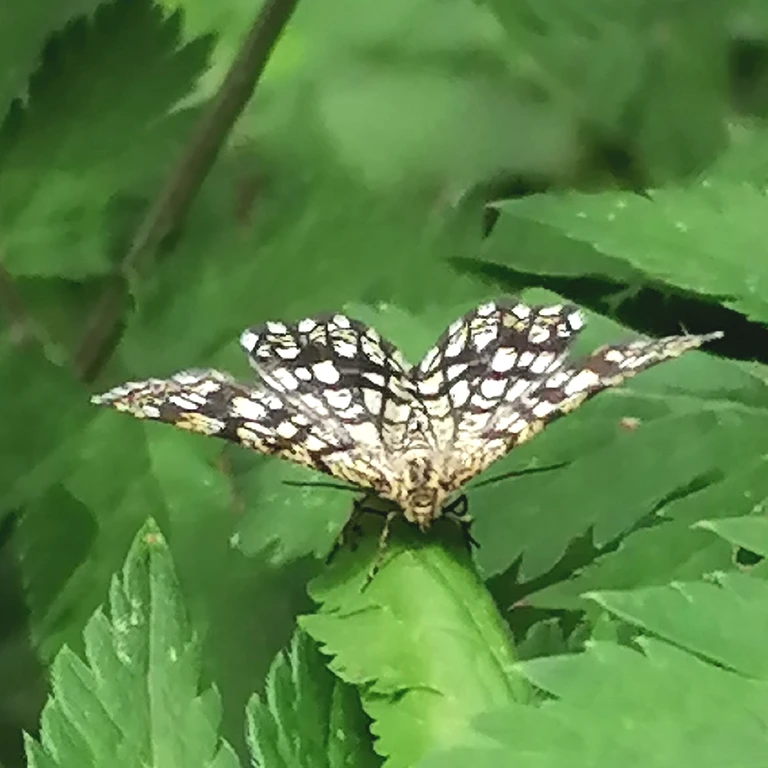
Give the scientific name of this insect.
Chiasmia clathrata
